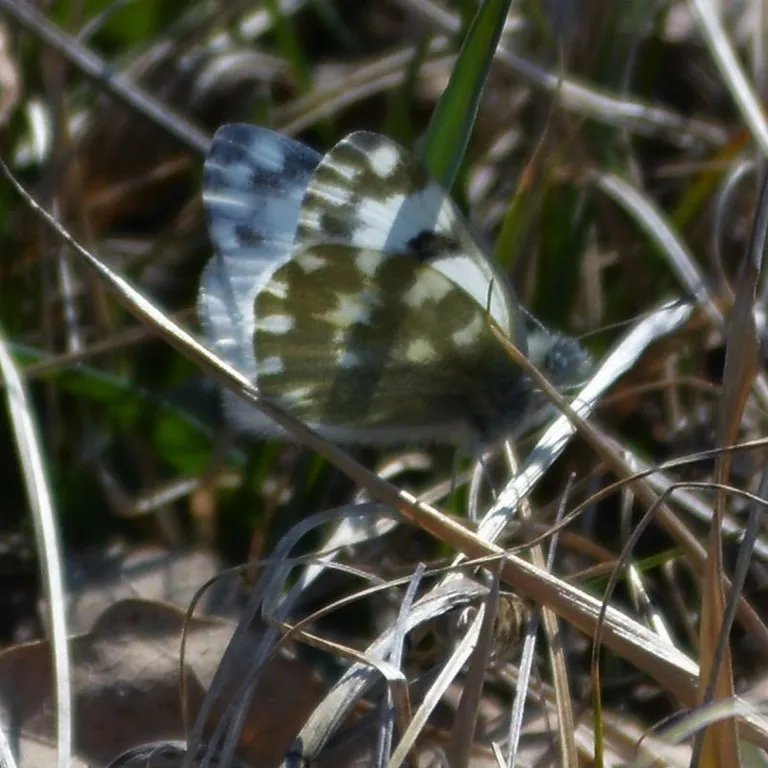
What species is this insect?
Pontia edusa
